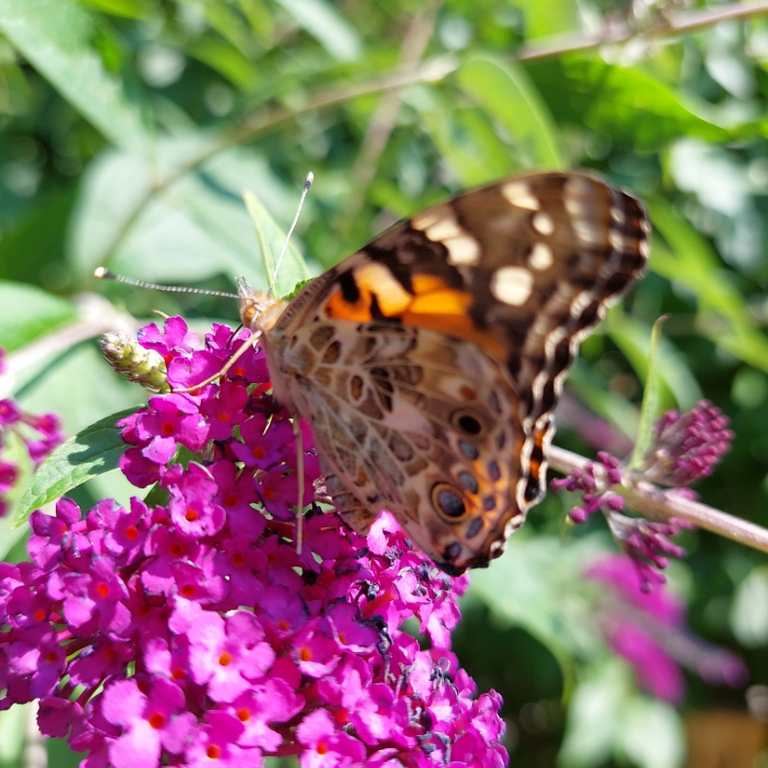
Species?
Vanessa cardui
